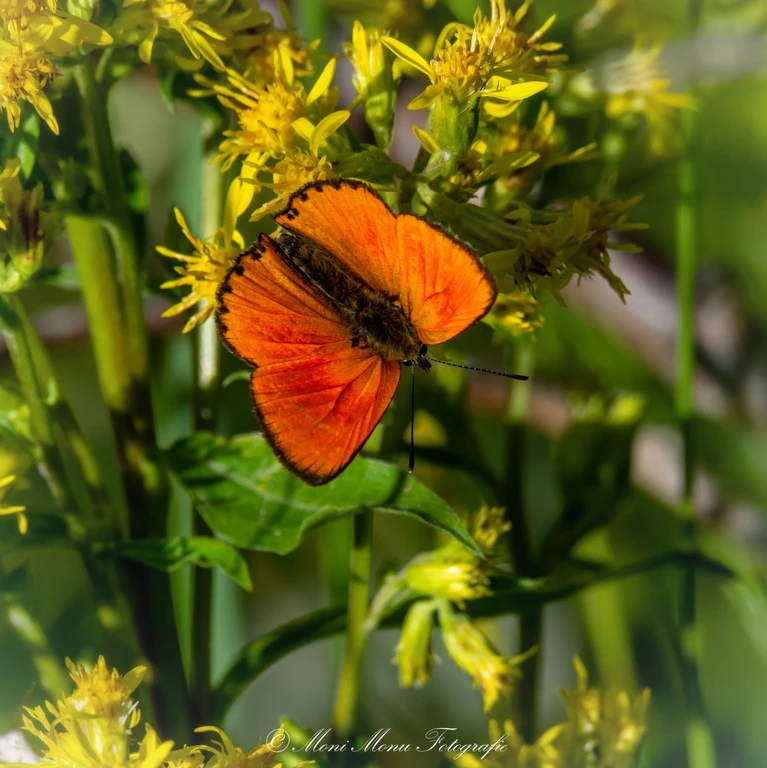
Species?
Lycaena virgaureae
